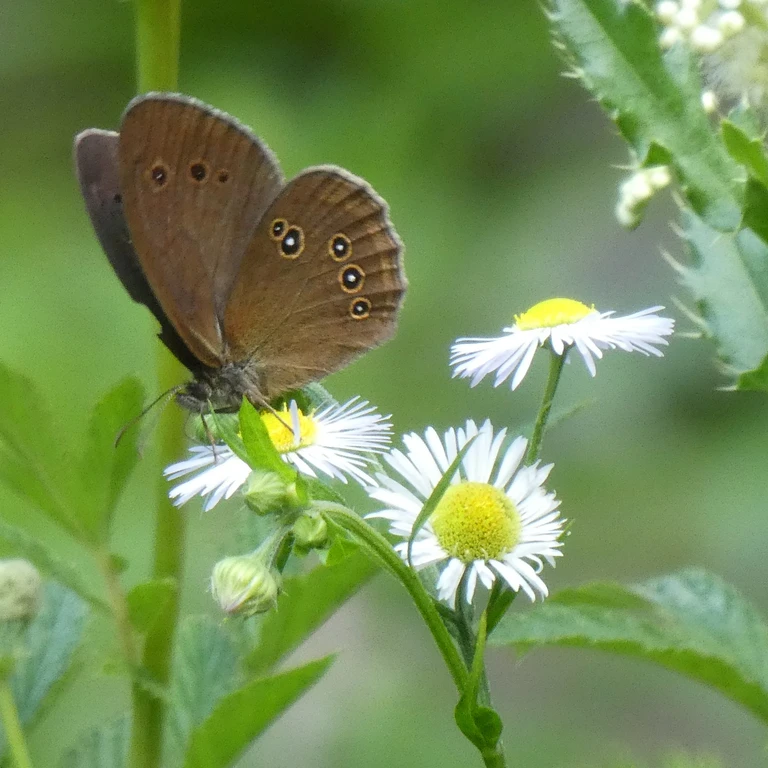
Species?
Aphantopus hyperantus
